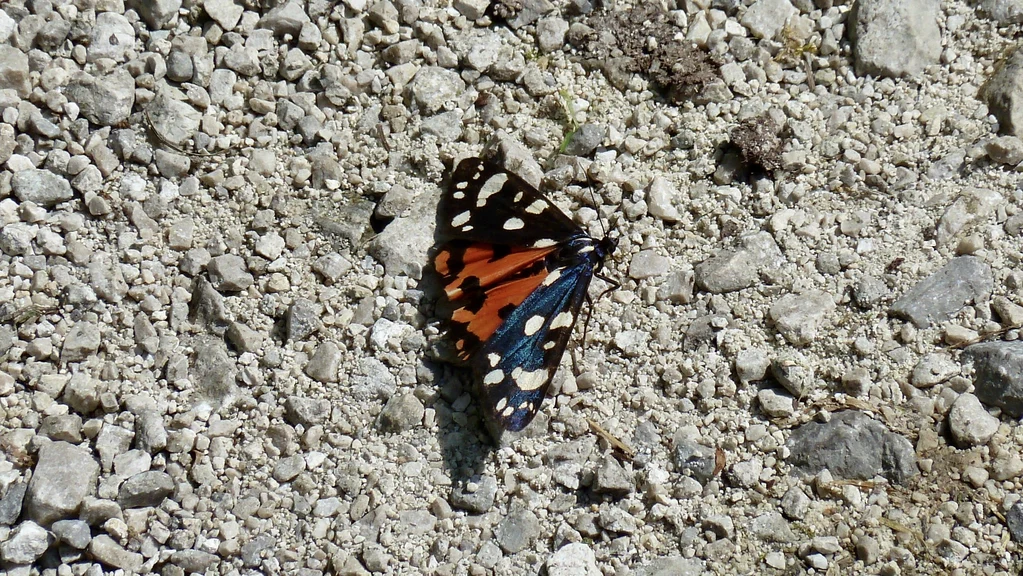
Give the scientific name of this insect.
Callimorpha dominula
